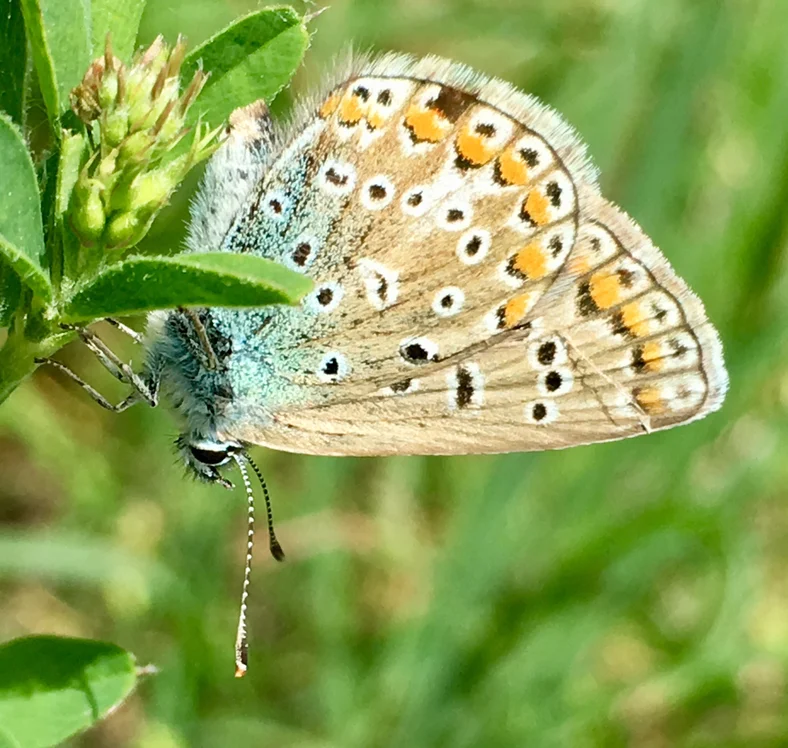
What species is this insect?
Polyommatus icarus
